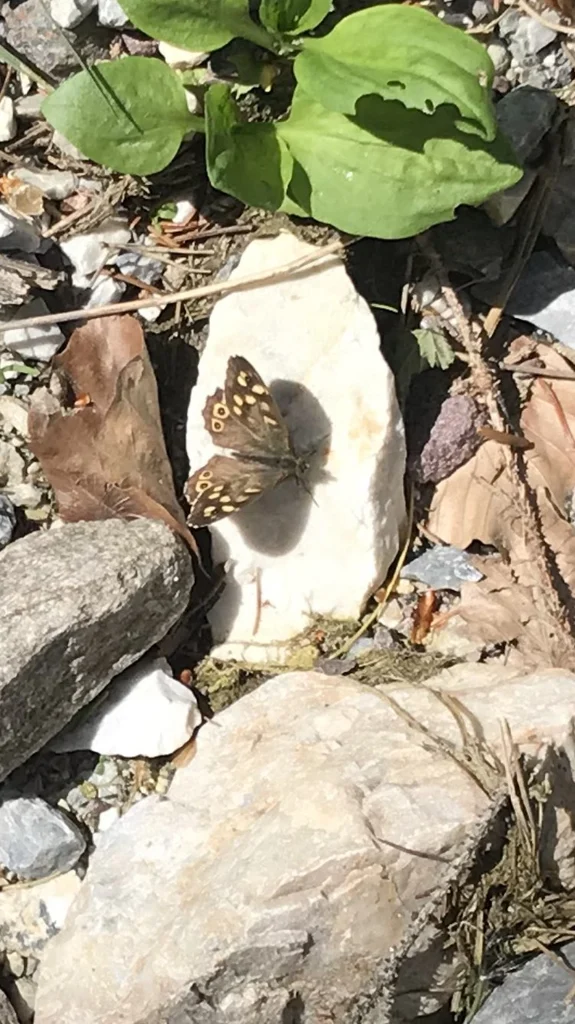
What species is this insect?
Pararge aegeria
